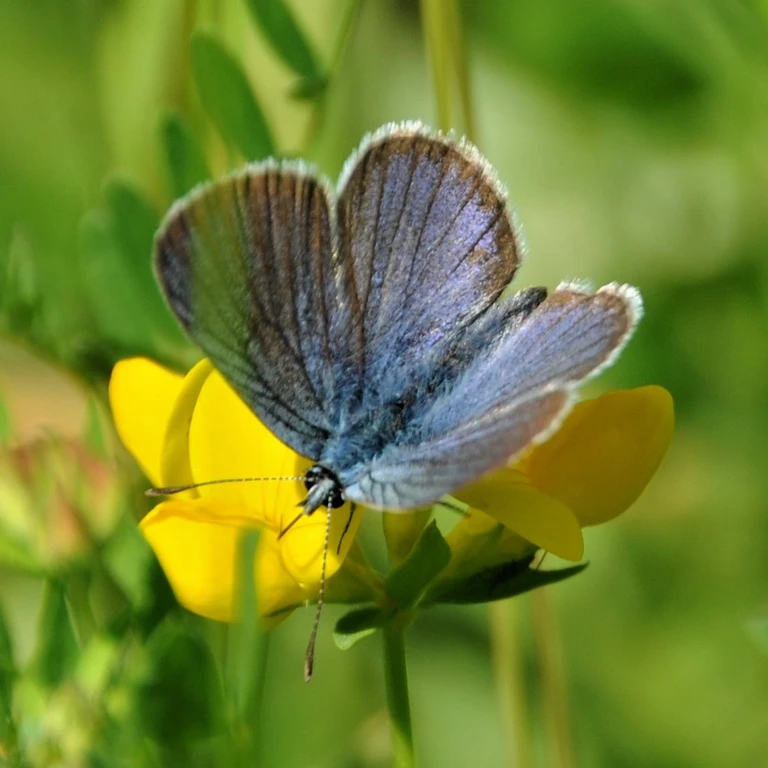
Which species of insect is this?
Cyaniris semiargus
